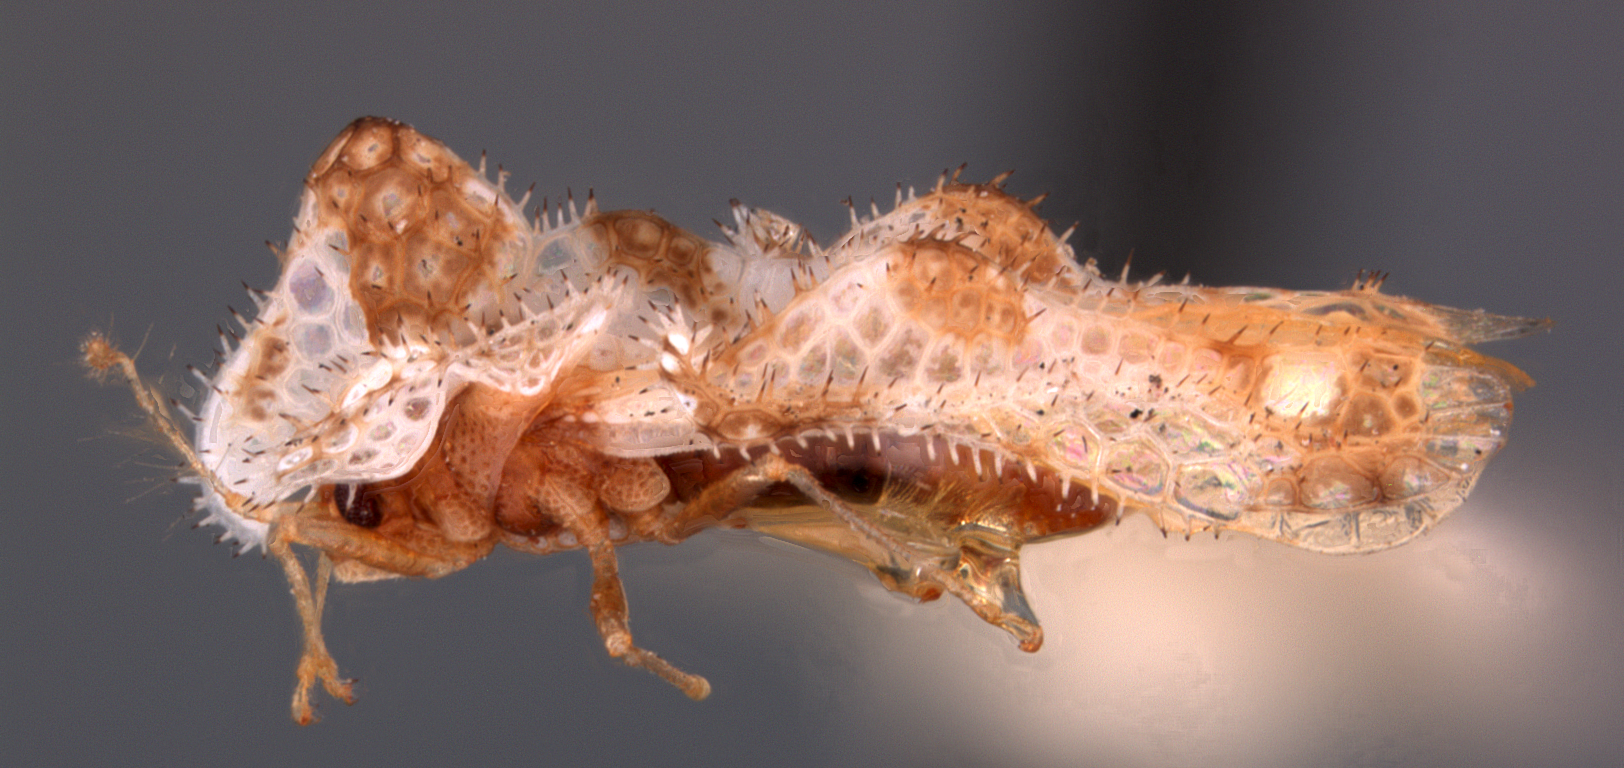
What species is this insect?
Corythucha sagillata
